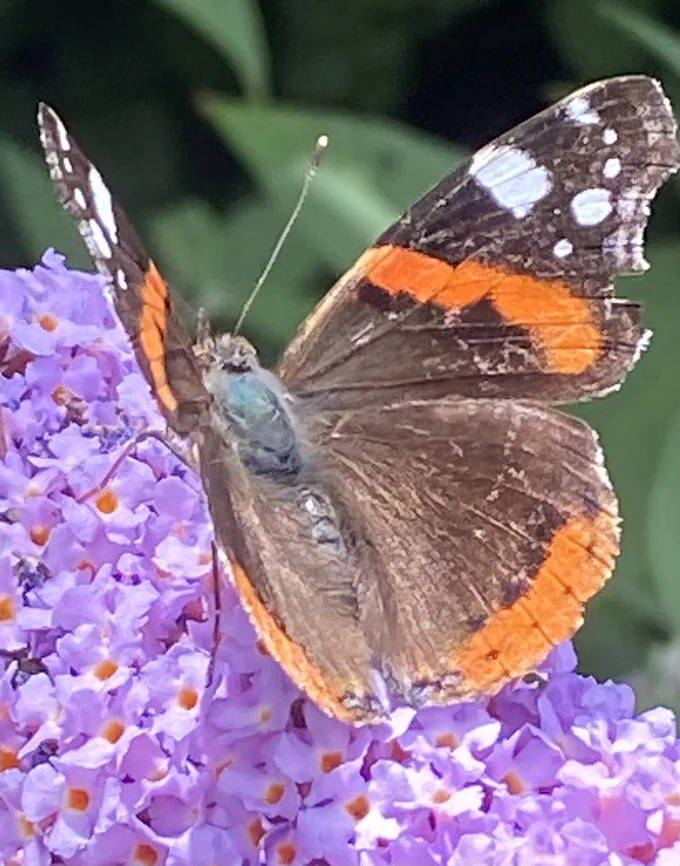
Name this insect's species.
Vanessa atalanta
